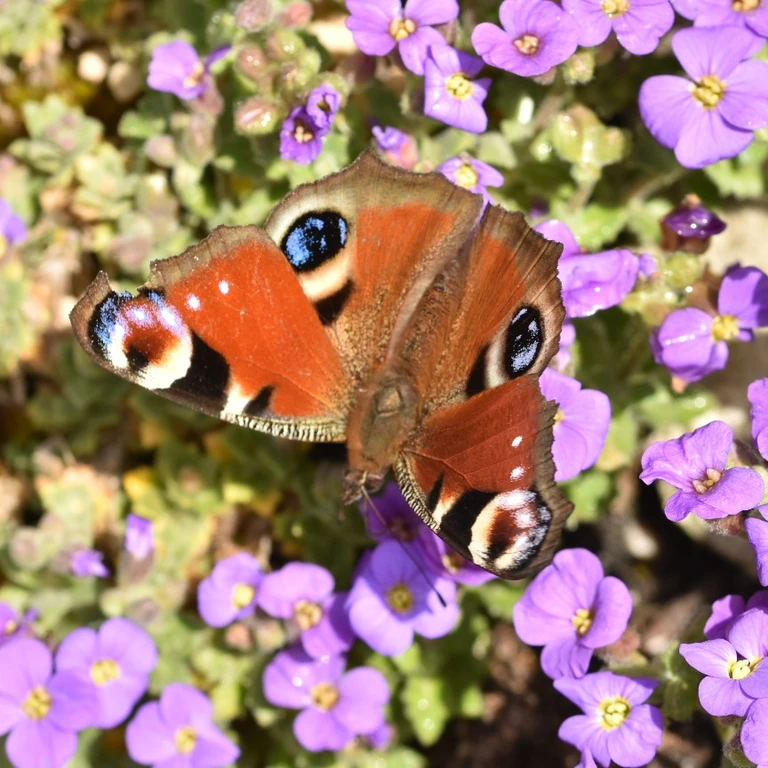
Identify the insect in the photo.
Aglais io
